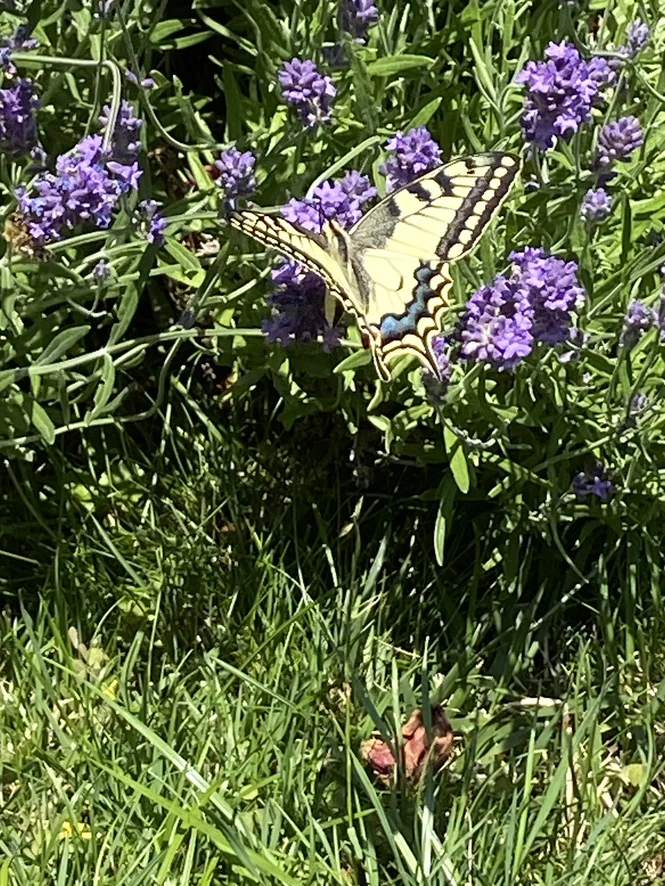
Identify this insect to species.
Papilio machaon
